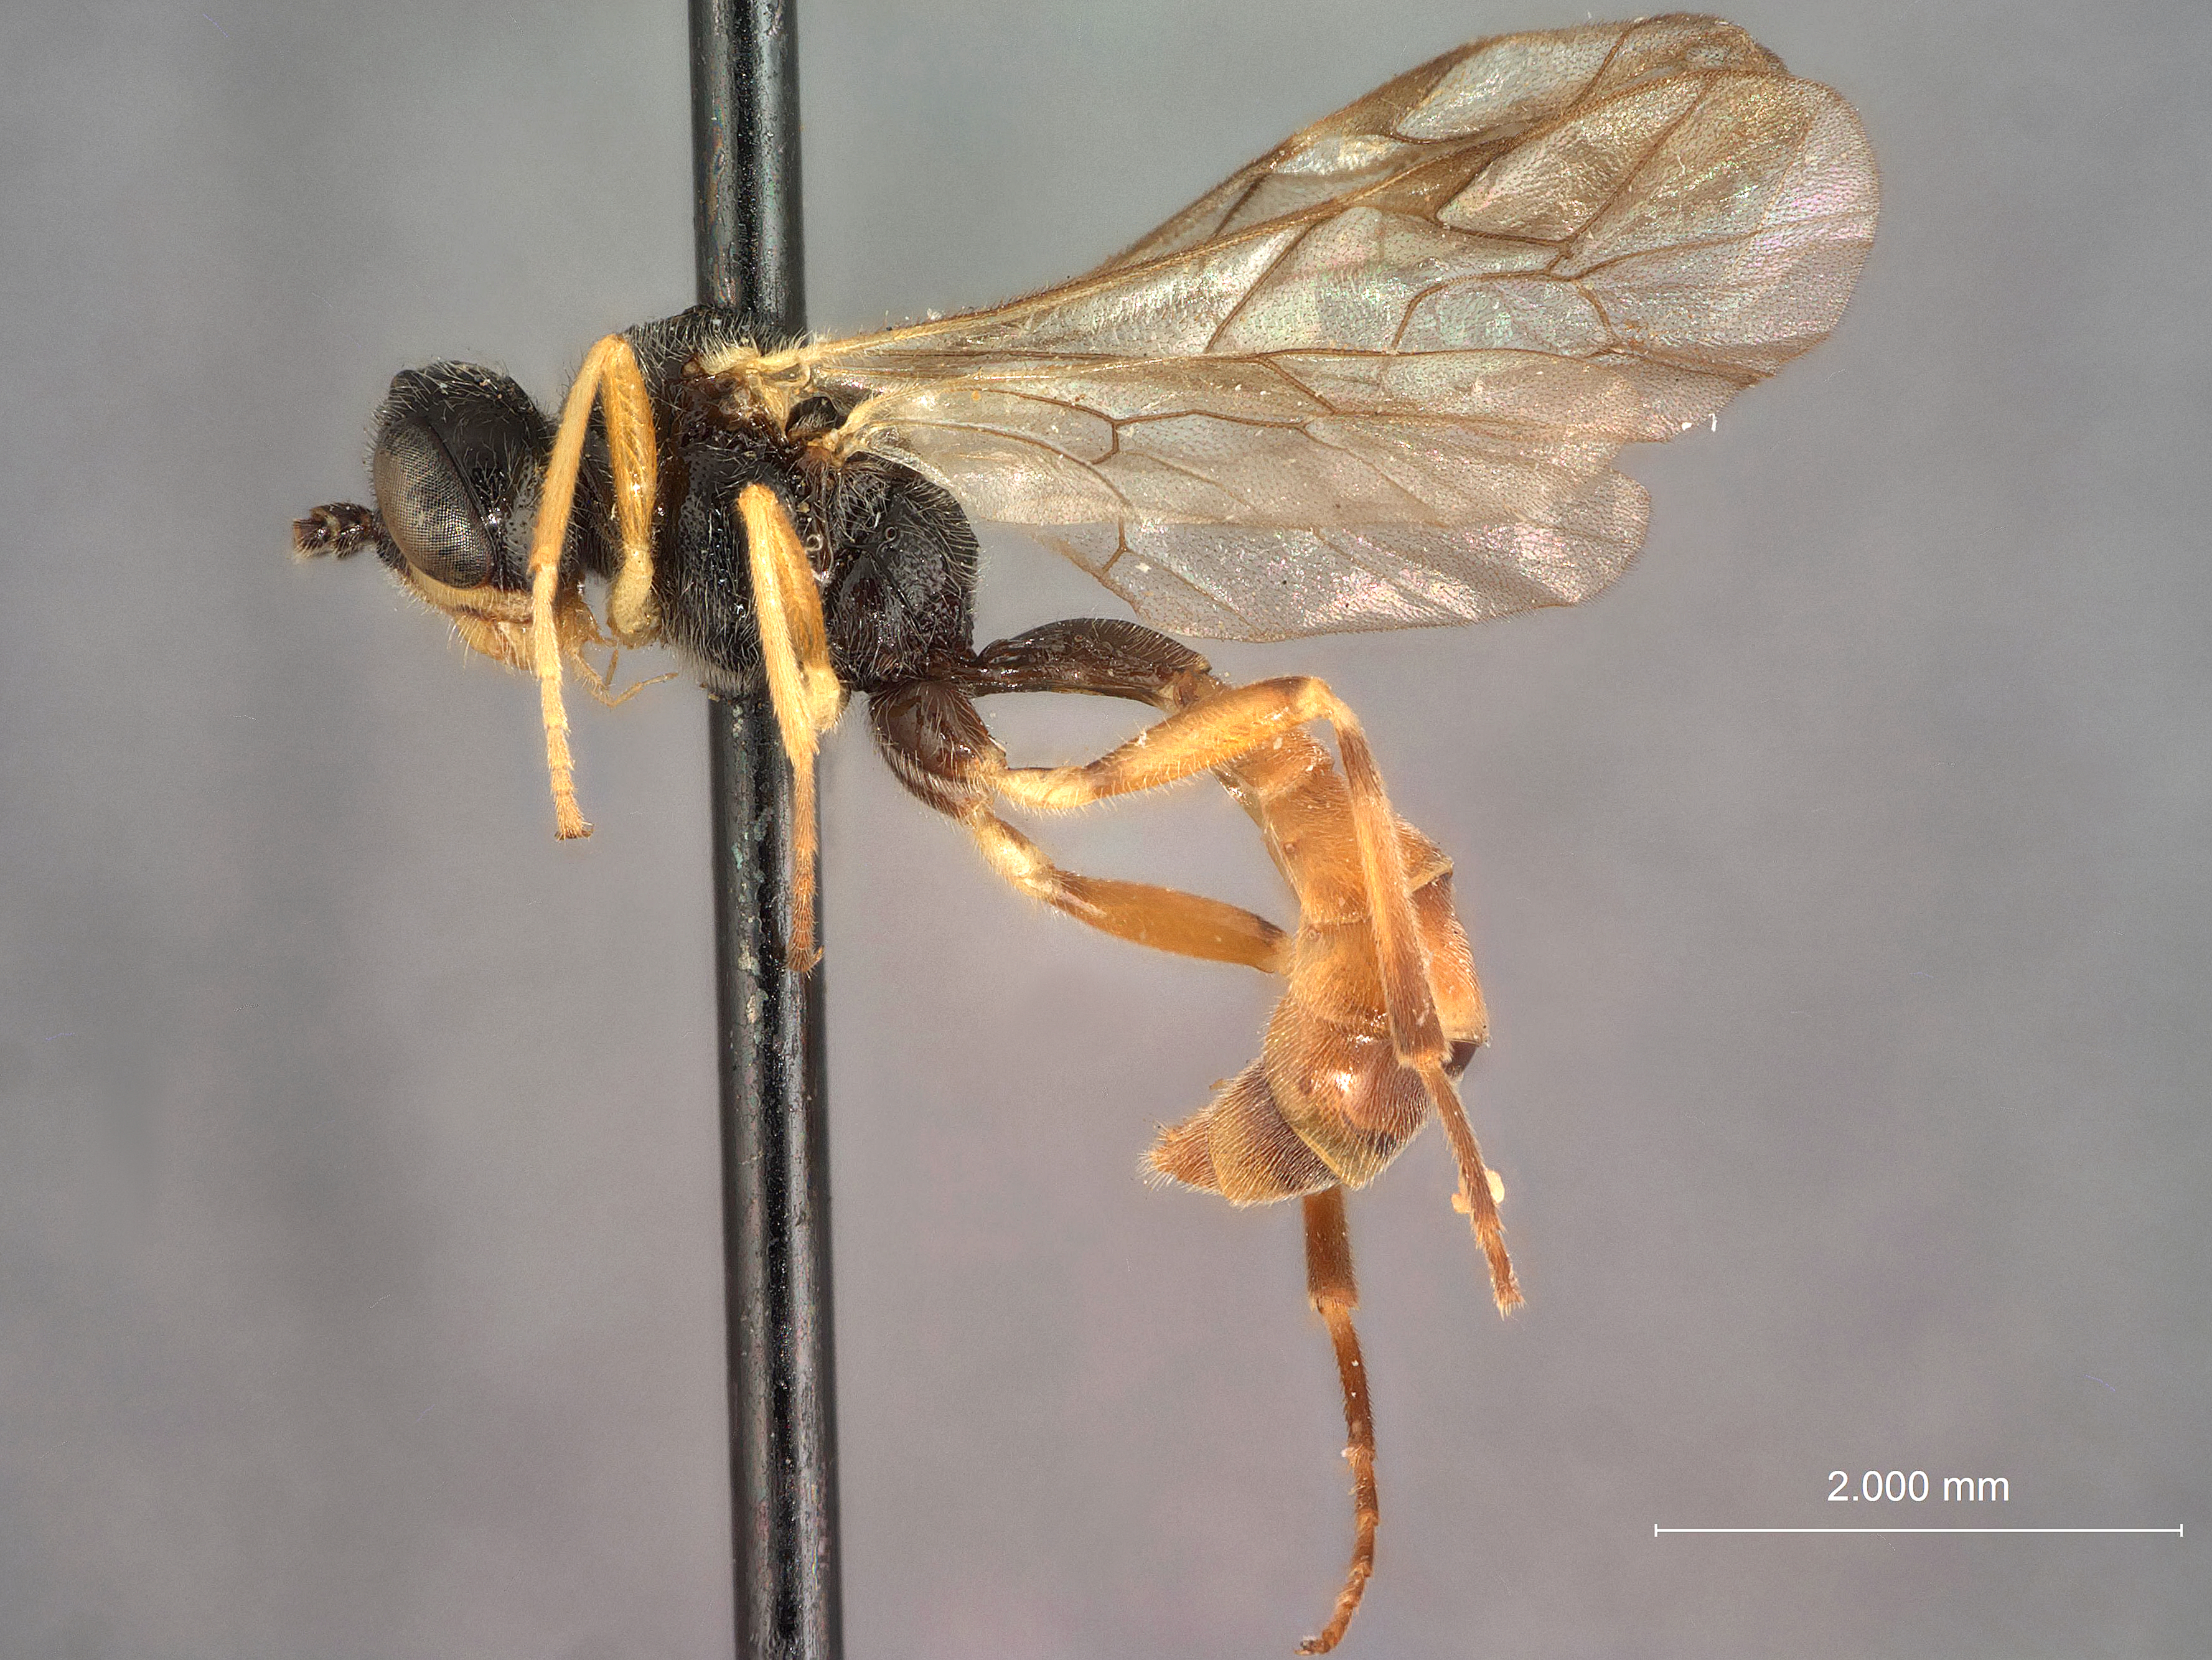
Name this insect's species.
Exyston abdominalis
